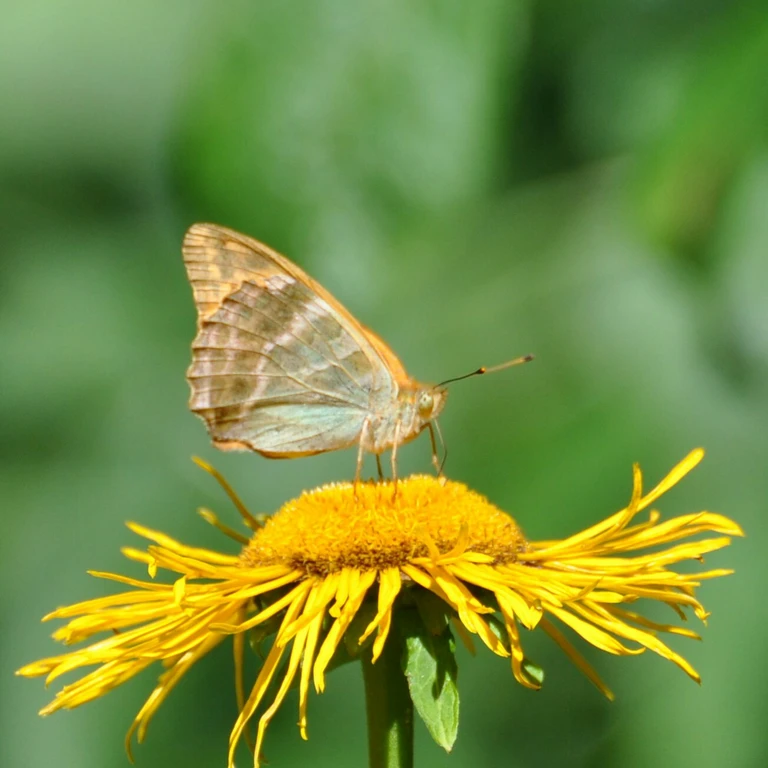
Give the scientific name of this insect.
Argynnis paphia
